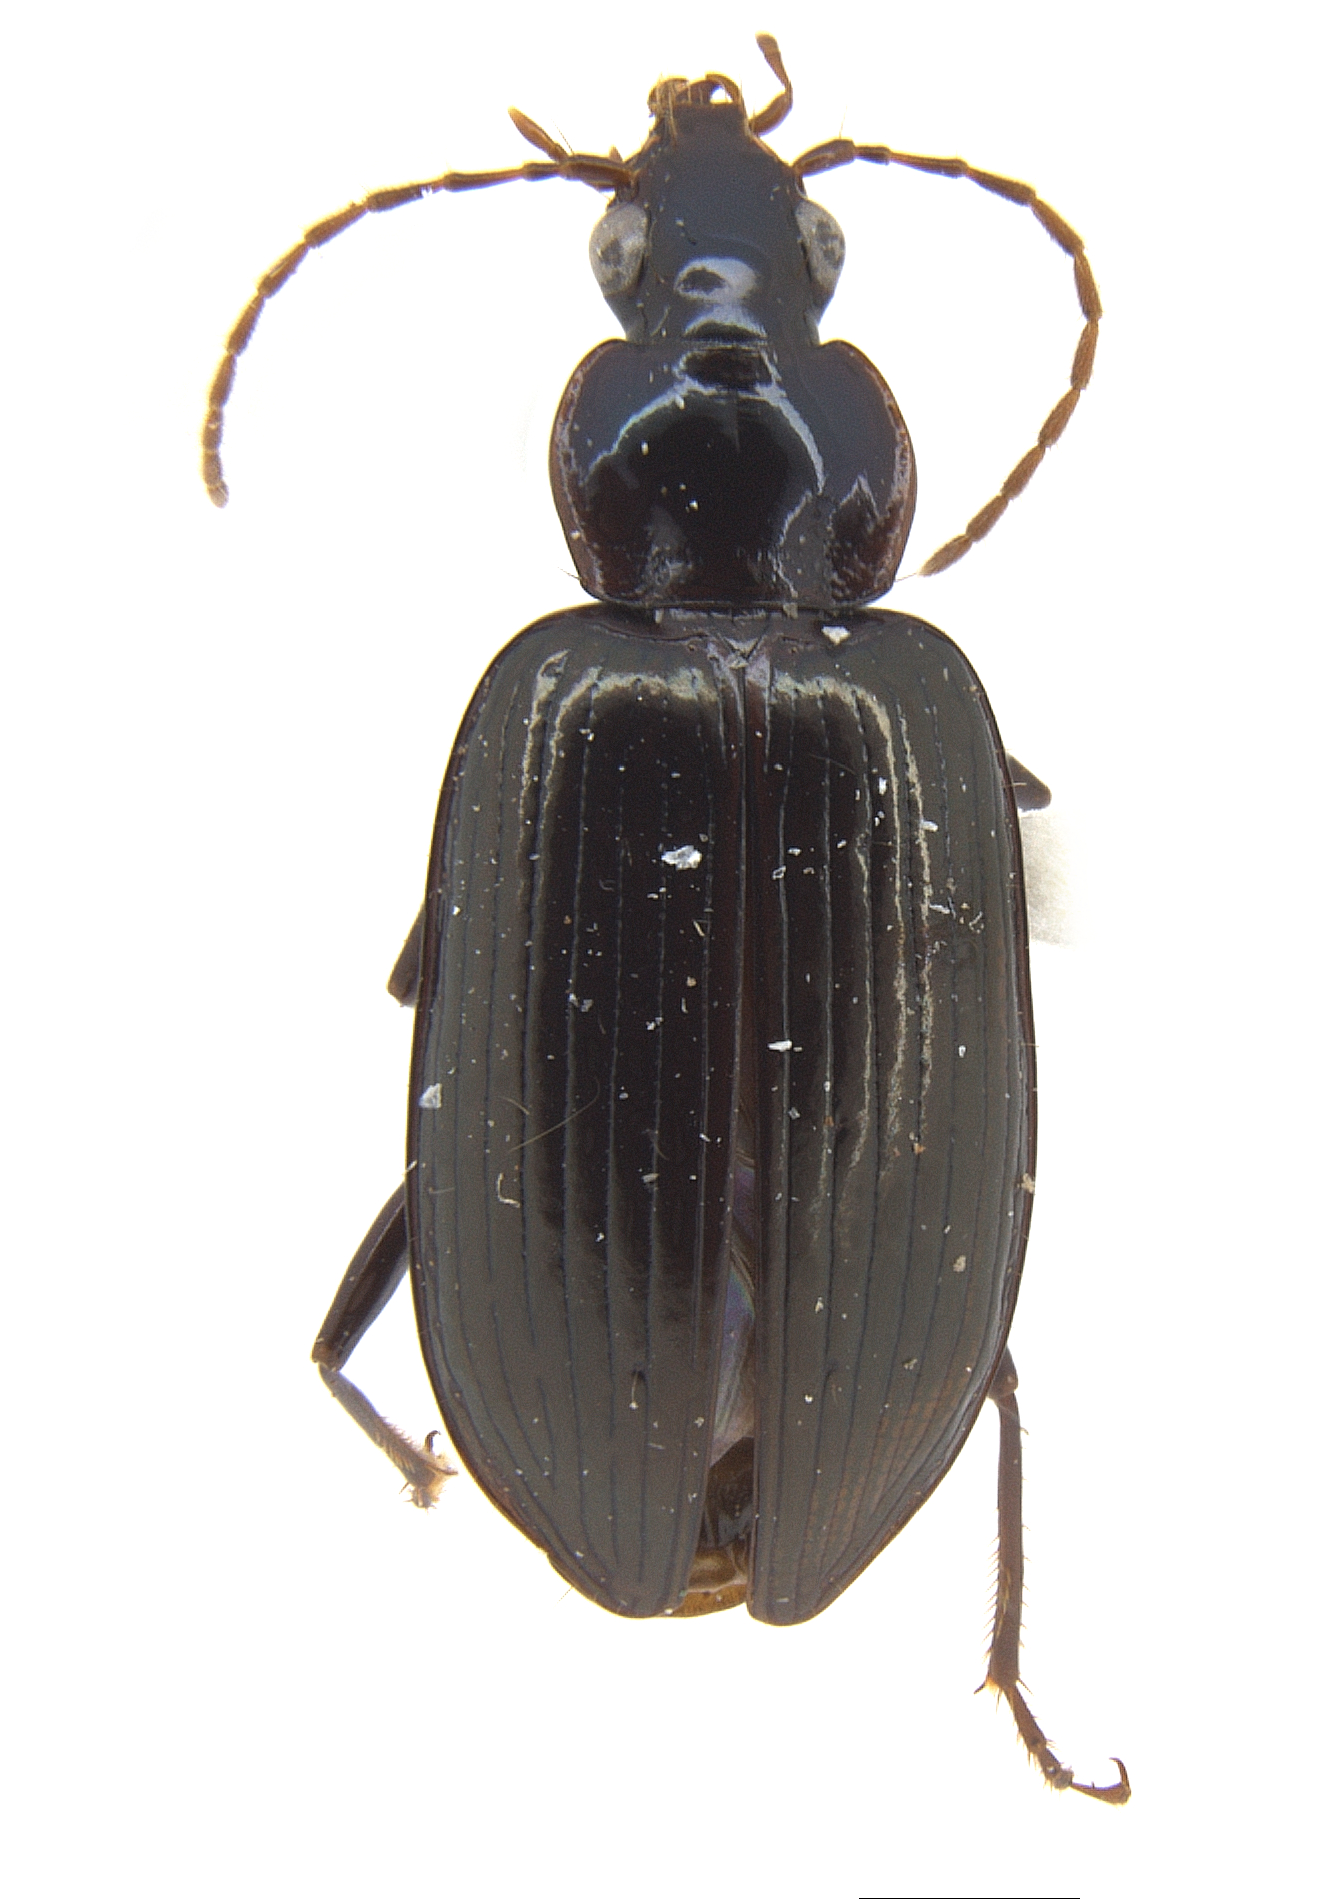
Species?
Platynus lewisi
